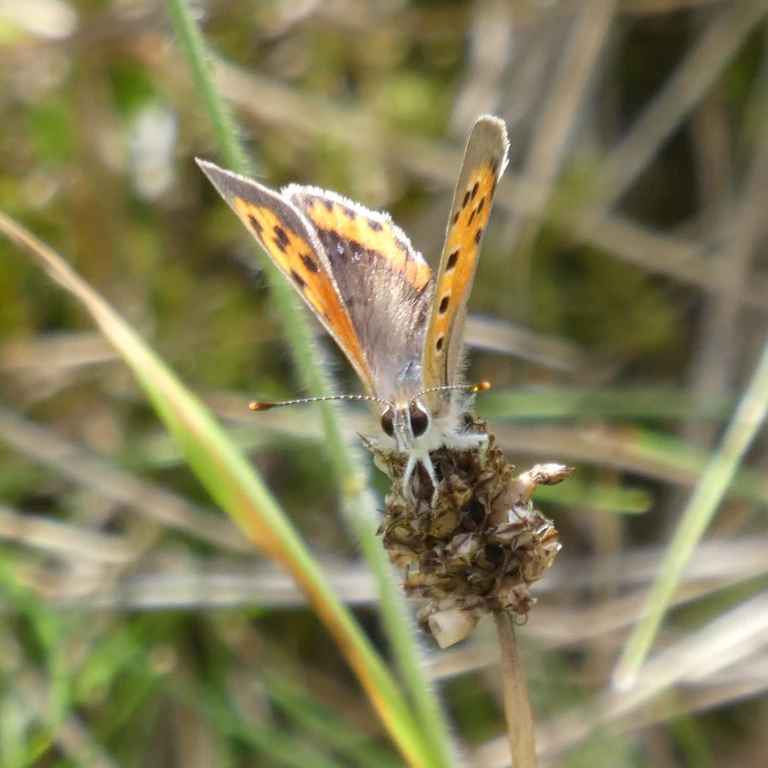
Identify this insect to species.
Lycaena phlaeas
